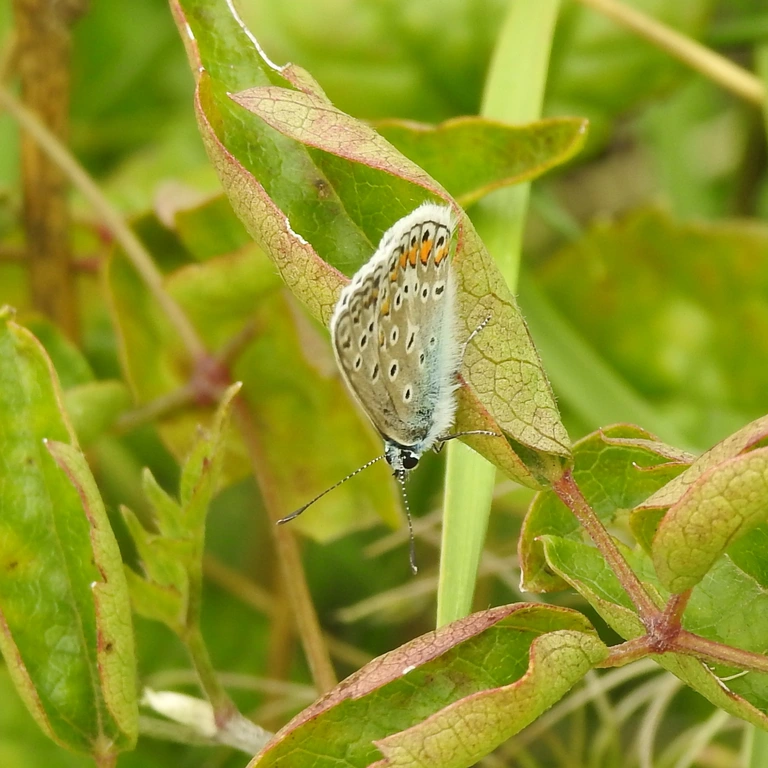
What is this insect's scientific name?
Polyommatus icarus
